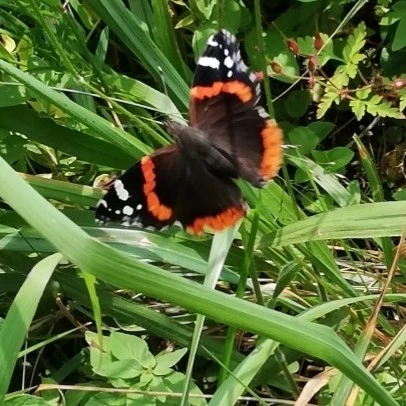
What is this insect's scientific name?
Vanessa atalanta
